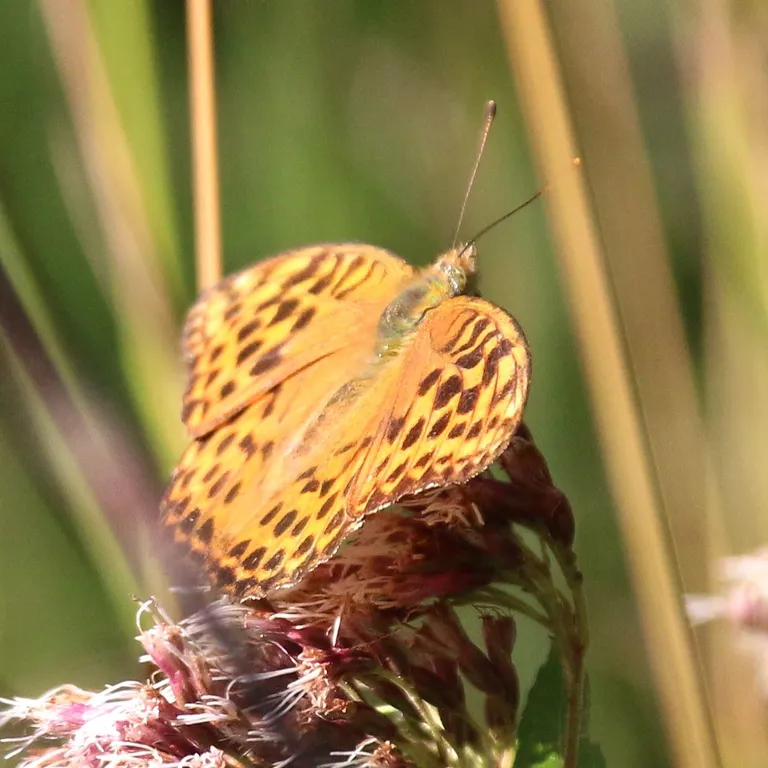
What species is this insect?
Argynnis paphia
